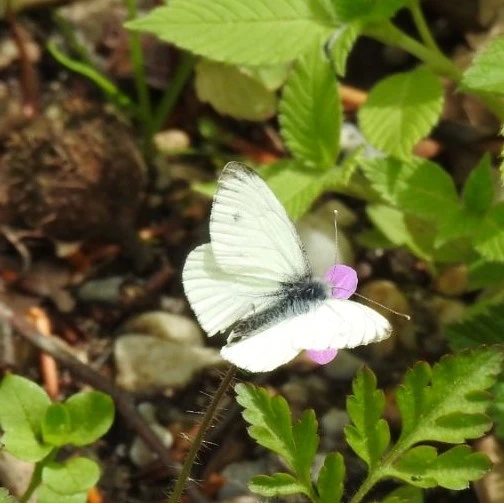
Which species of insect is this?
Pieris napi
